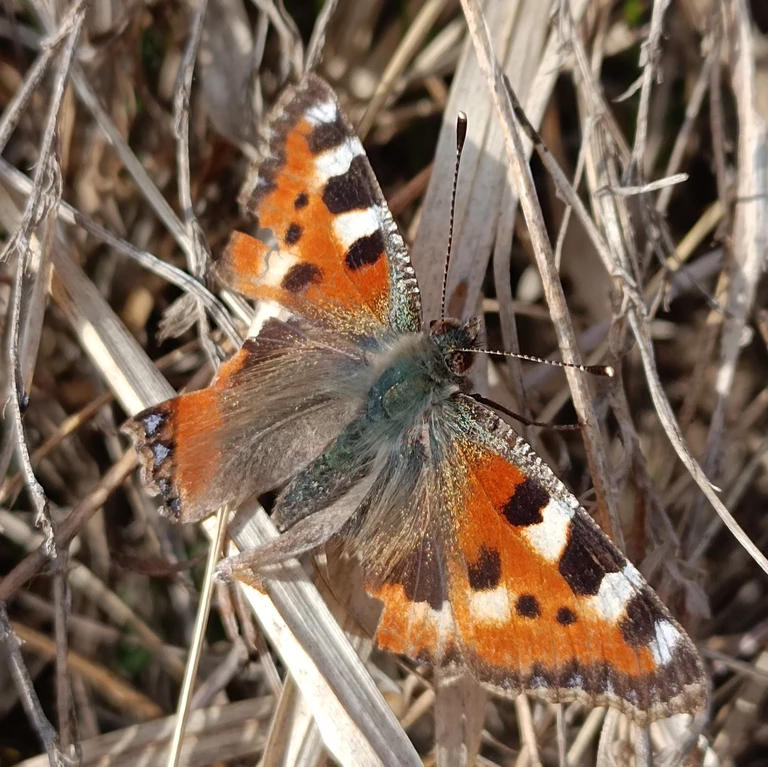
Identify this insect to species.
Aglais urticae
